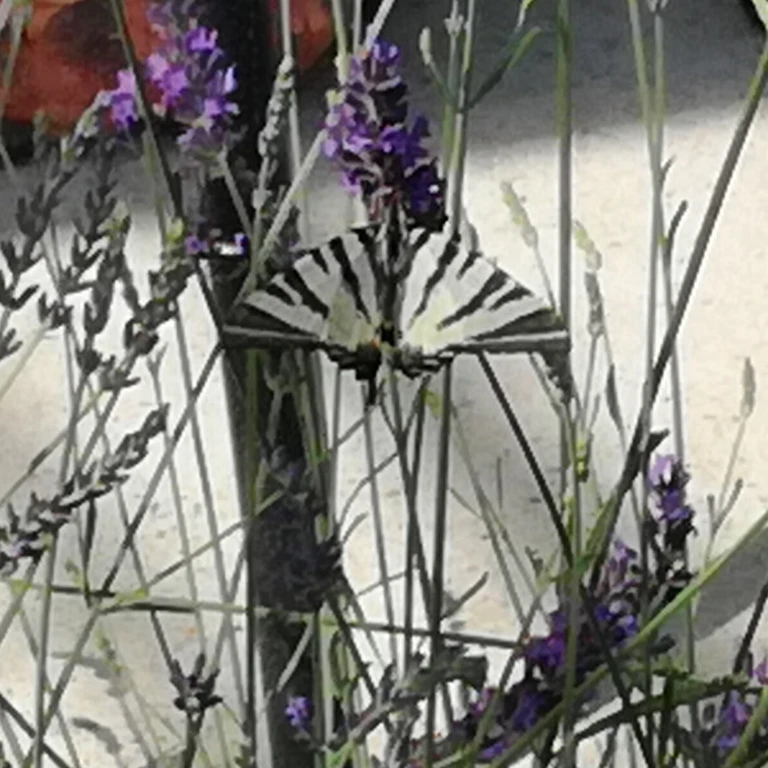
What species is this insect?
Iphiclides podalirius
